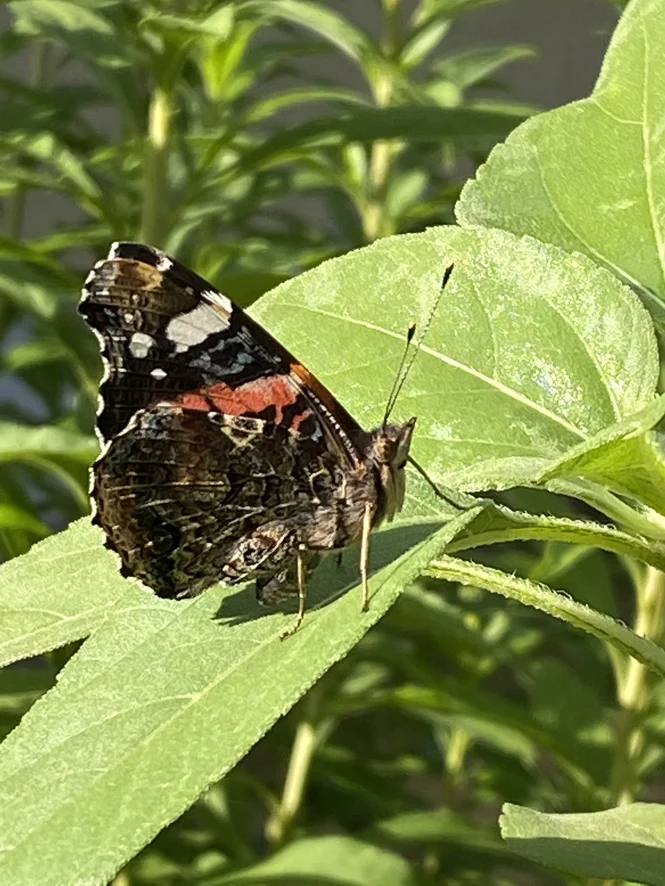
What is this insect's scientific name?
Vanessa atalanta
